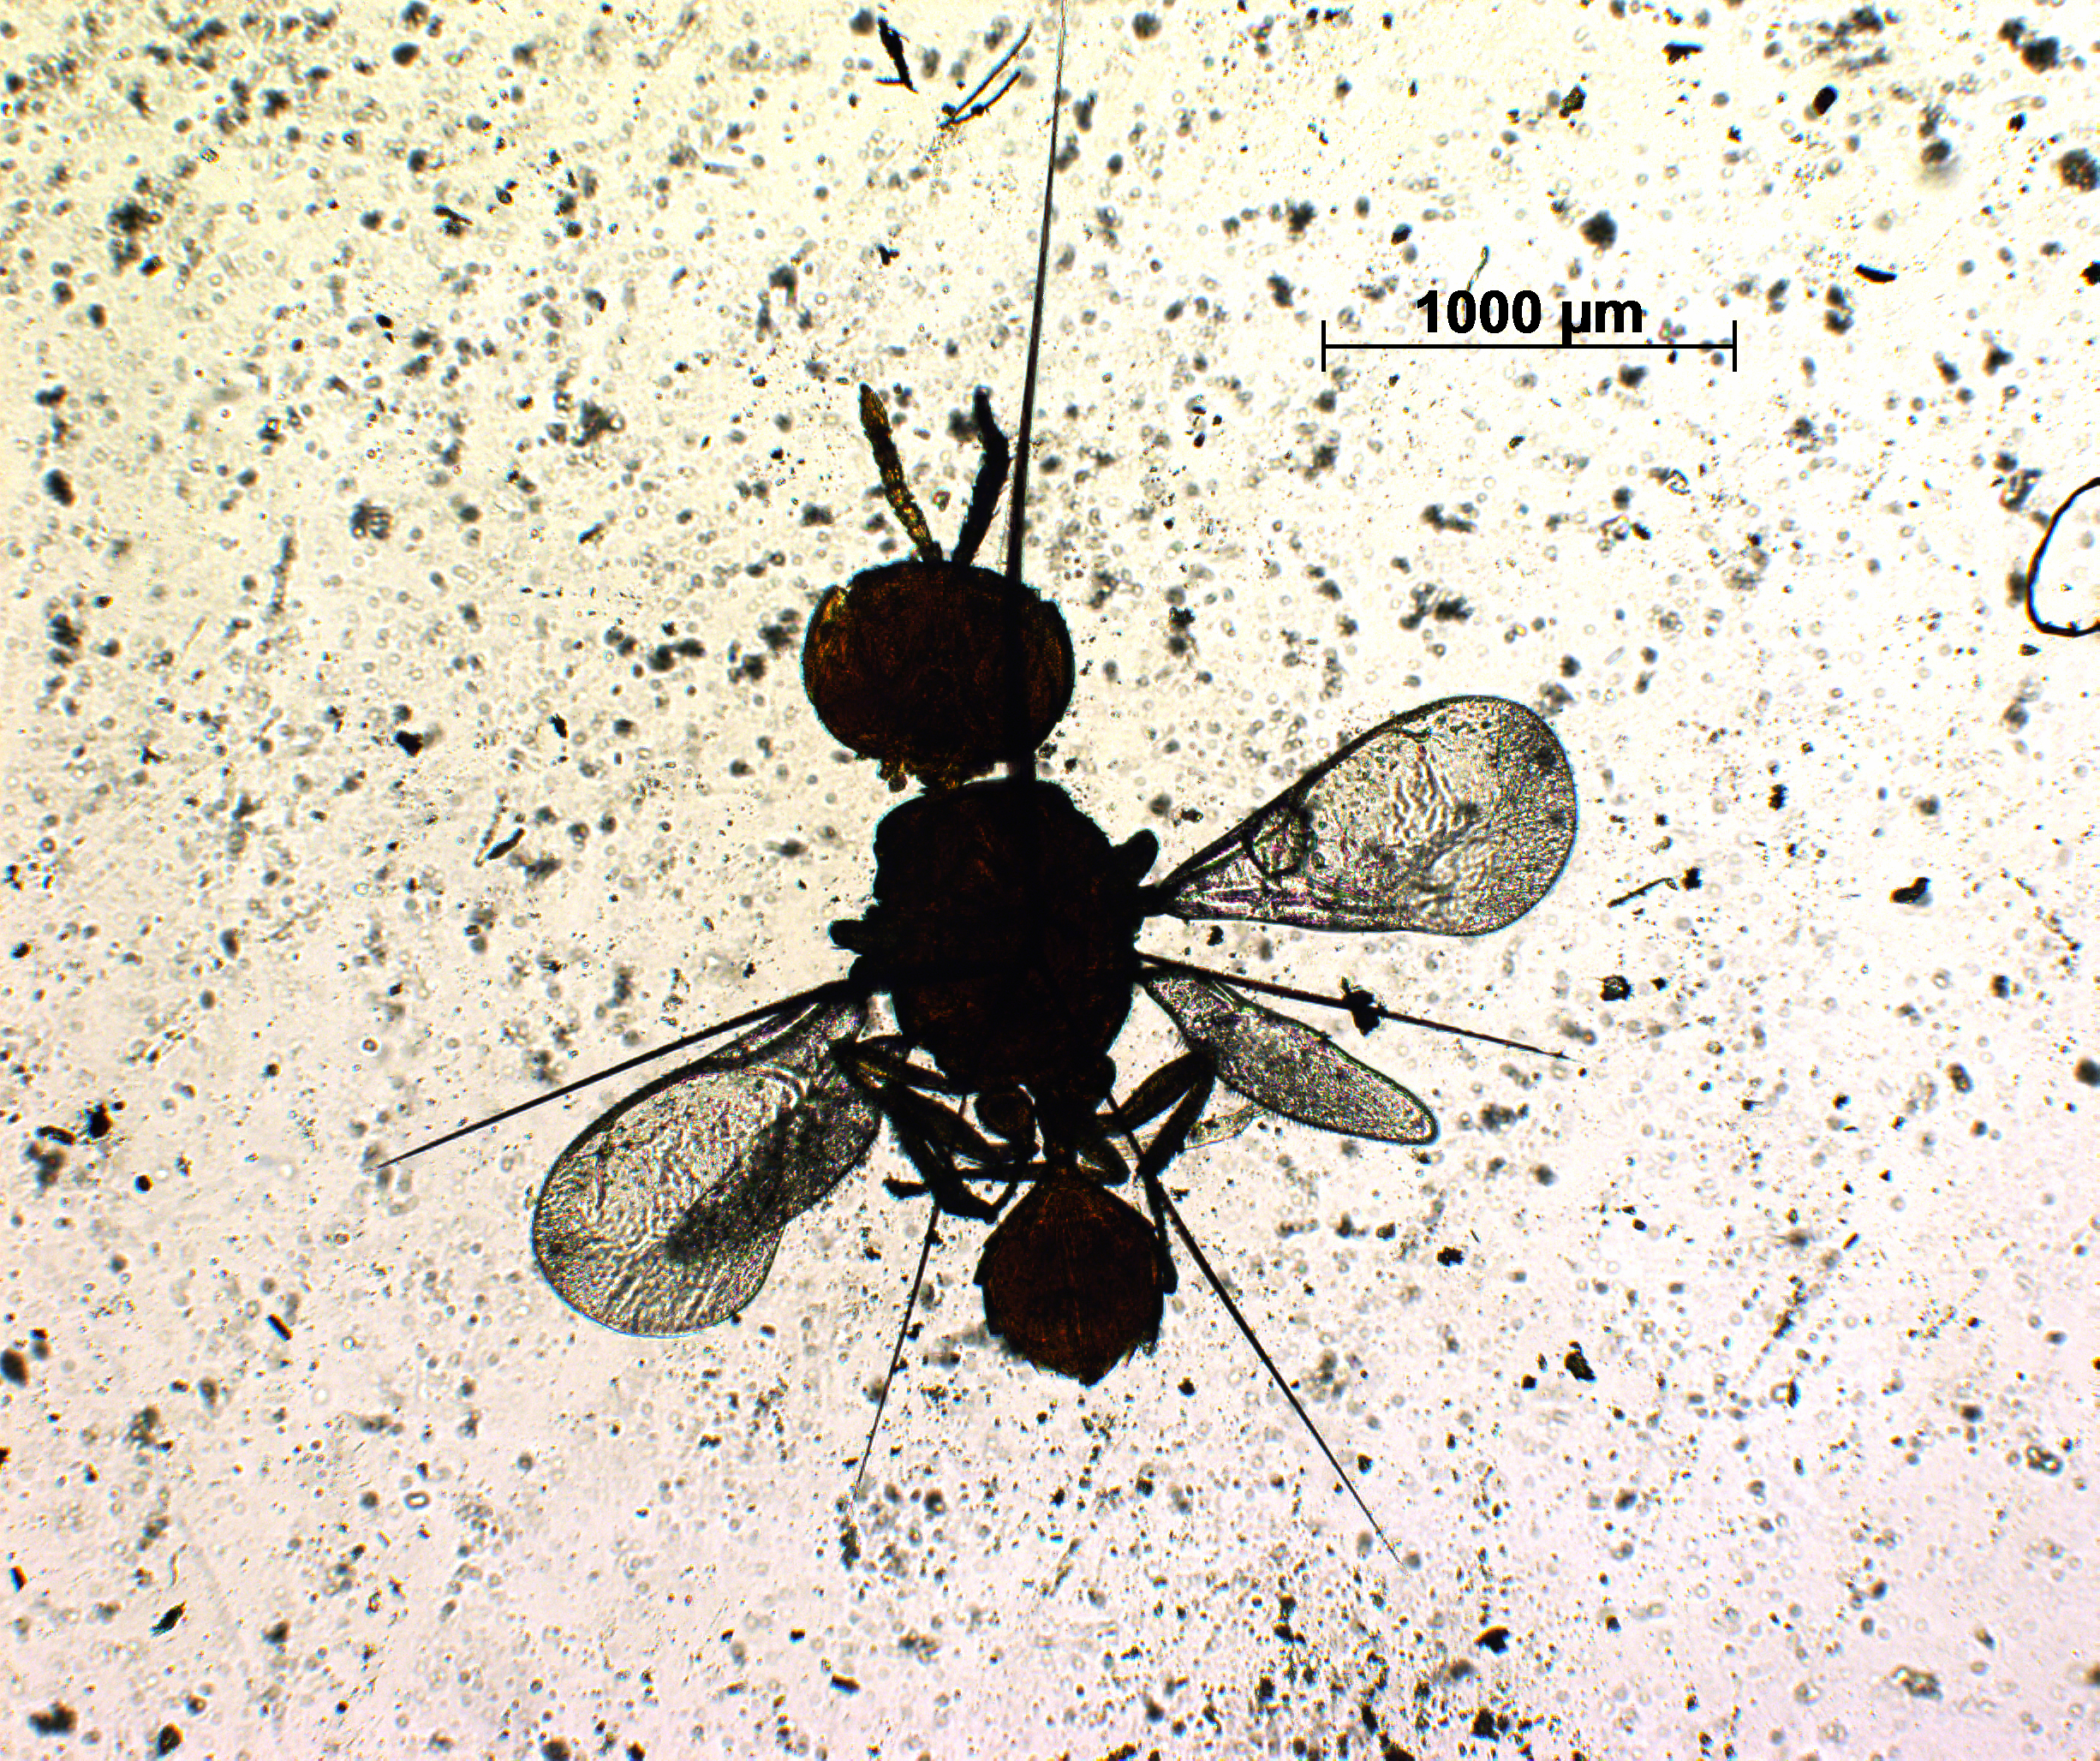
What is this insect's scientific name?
Trigonogastra peninsularis
